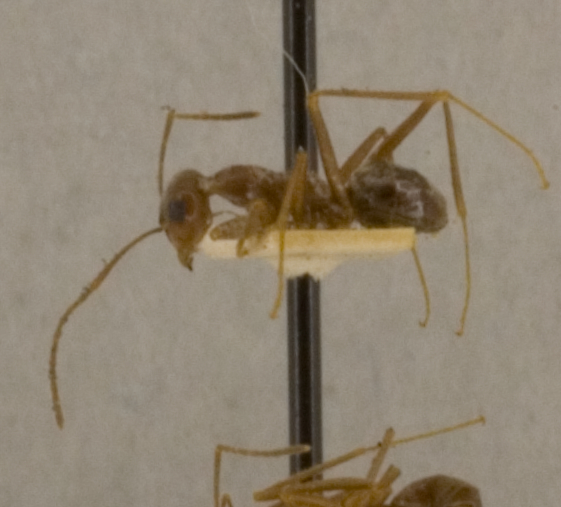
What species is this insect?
Myrmecocystus mexicanus
